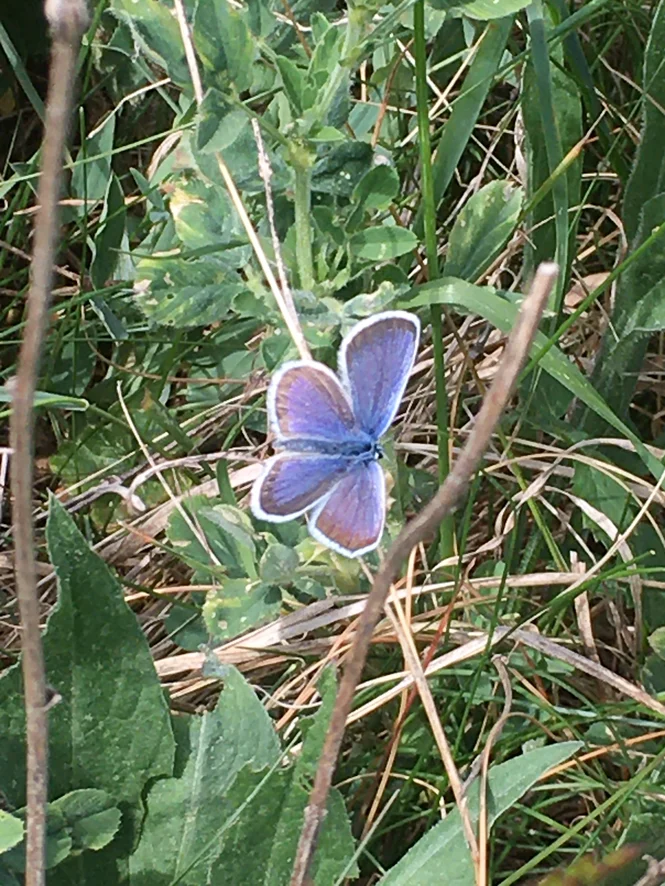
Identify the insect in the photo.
Plebejus argus
